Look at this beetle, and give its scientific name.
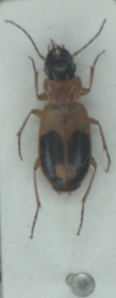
Badister unipustulatus
